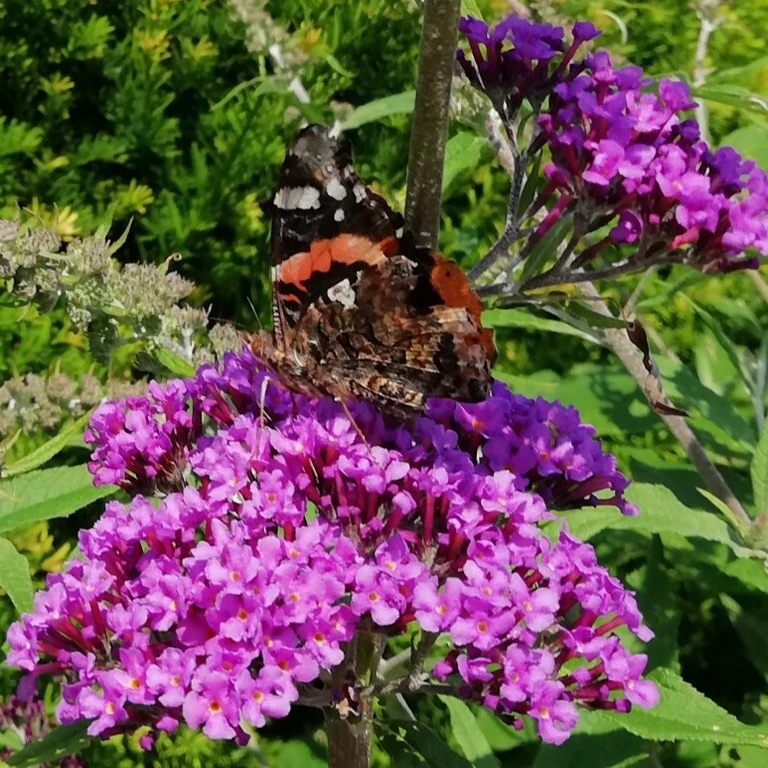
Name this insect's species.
Vanessa atalanta
